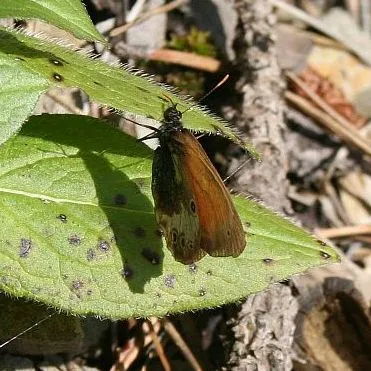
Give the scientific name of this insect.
Coenonympha arcania
